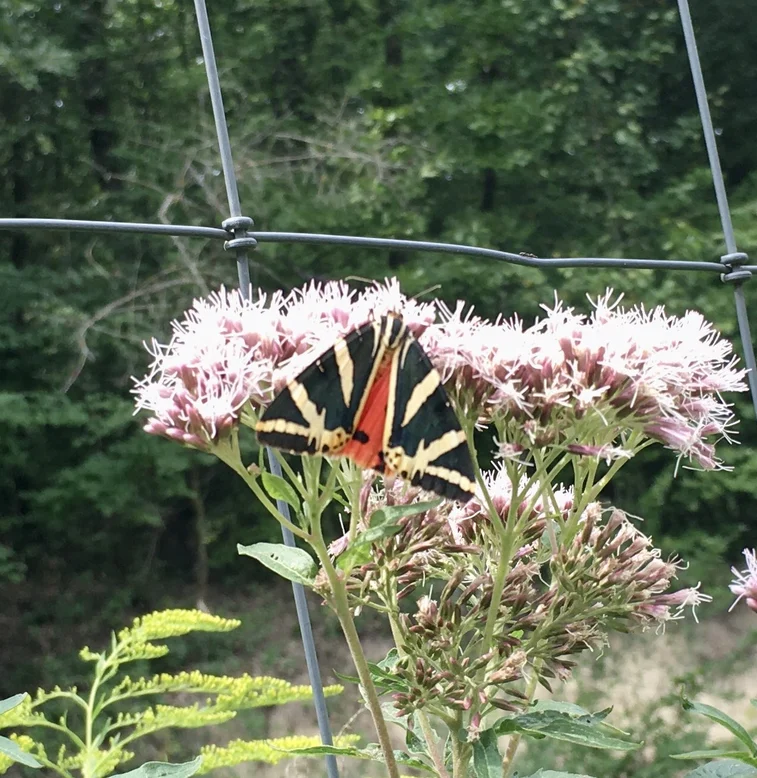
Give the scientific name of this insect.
Euplagia quadripunctaria
